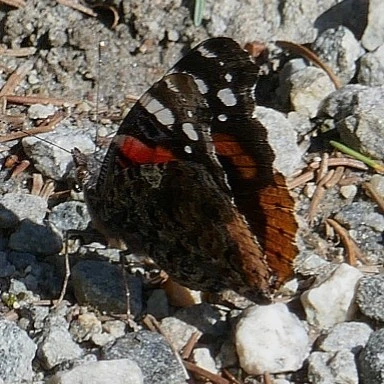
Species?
Vanessa atalanta
